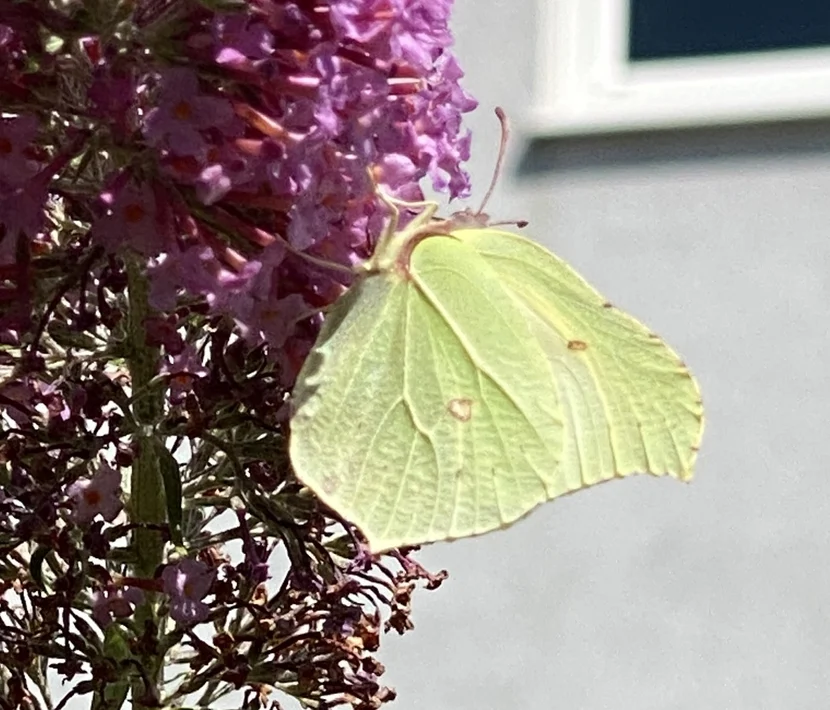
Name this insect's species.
Gonepteryx rhamni
